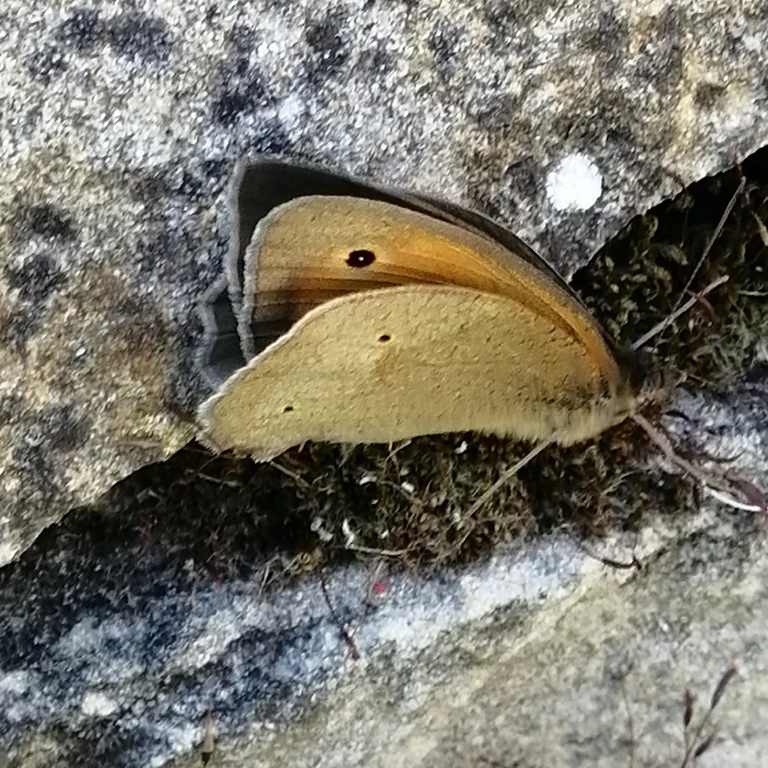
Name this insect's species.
Maniola jurtina
